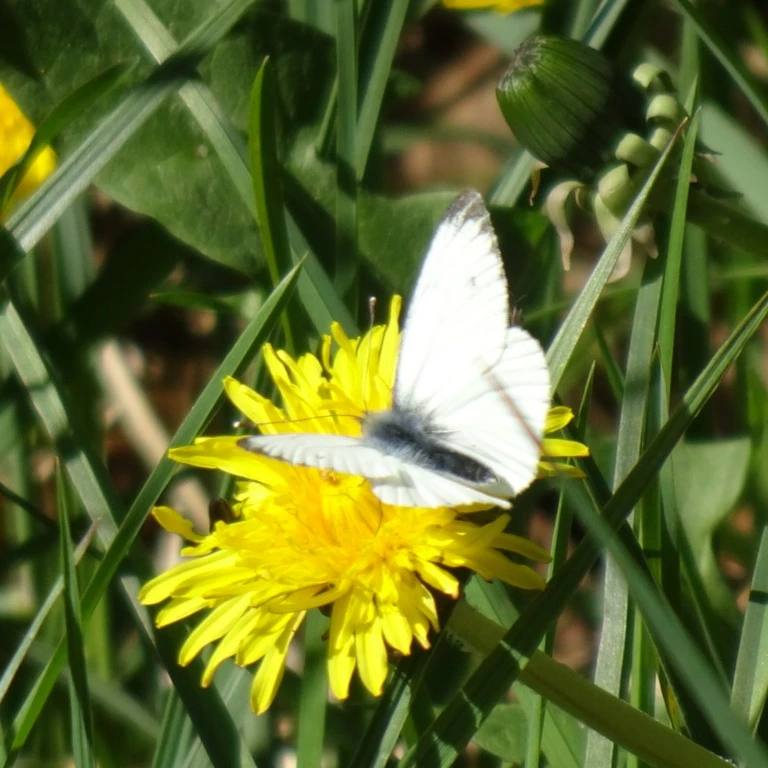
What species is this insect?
Pieris napi
